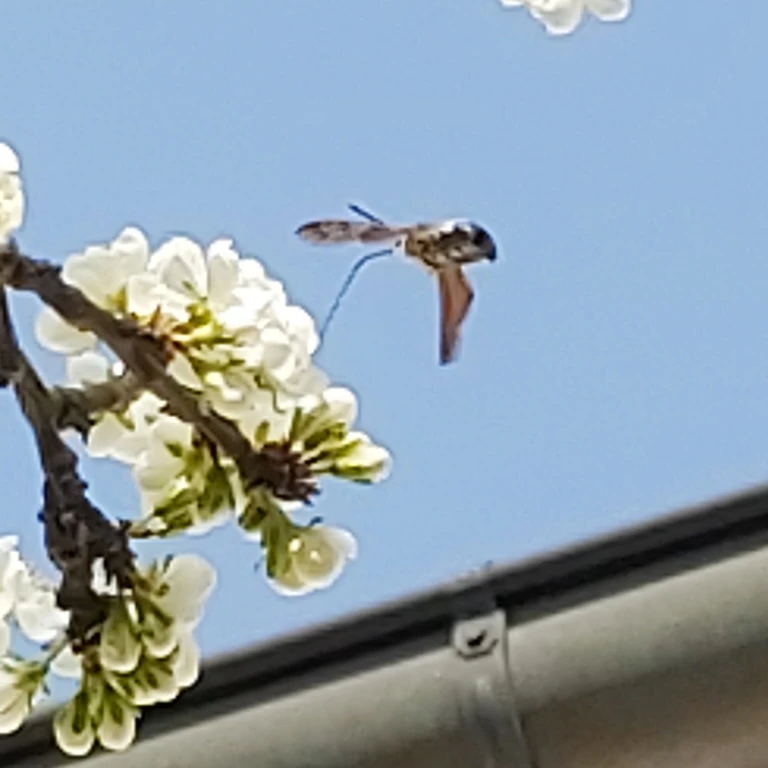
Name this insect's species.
Macroglossum stellatarum
